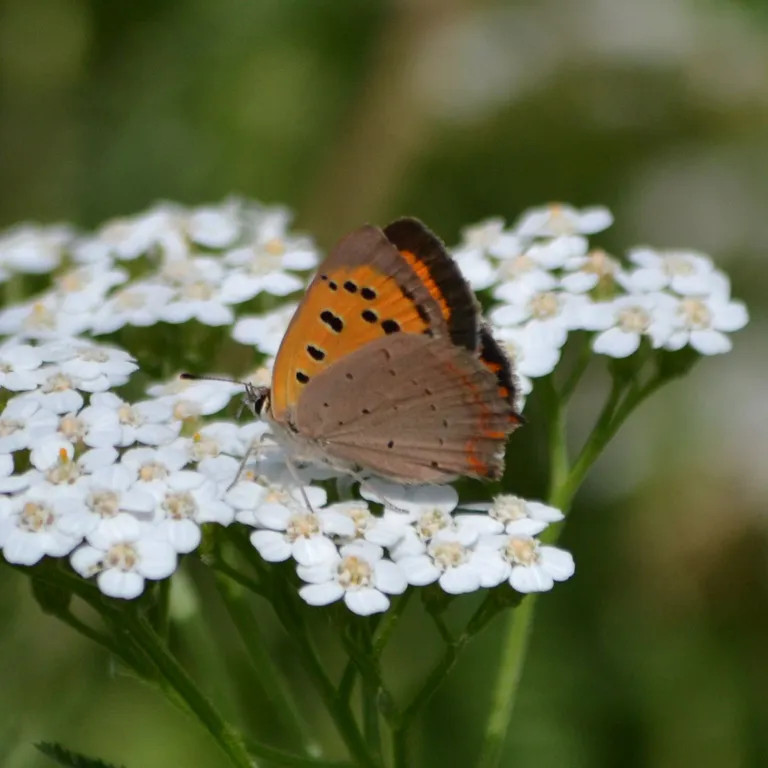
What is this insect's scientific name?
Lycaena phlaeas
